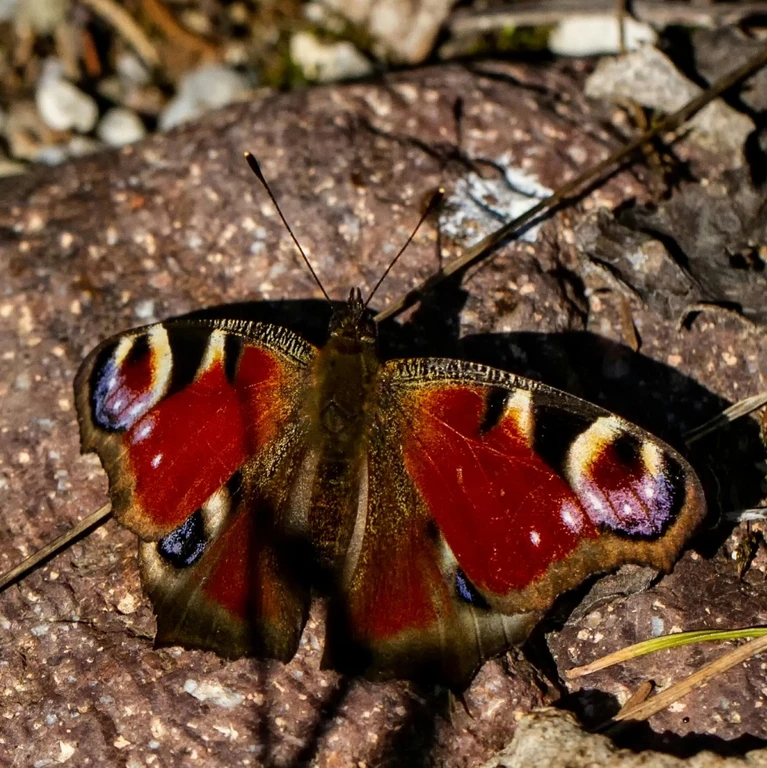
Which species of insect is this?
Aglais io
